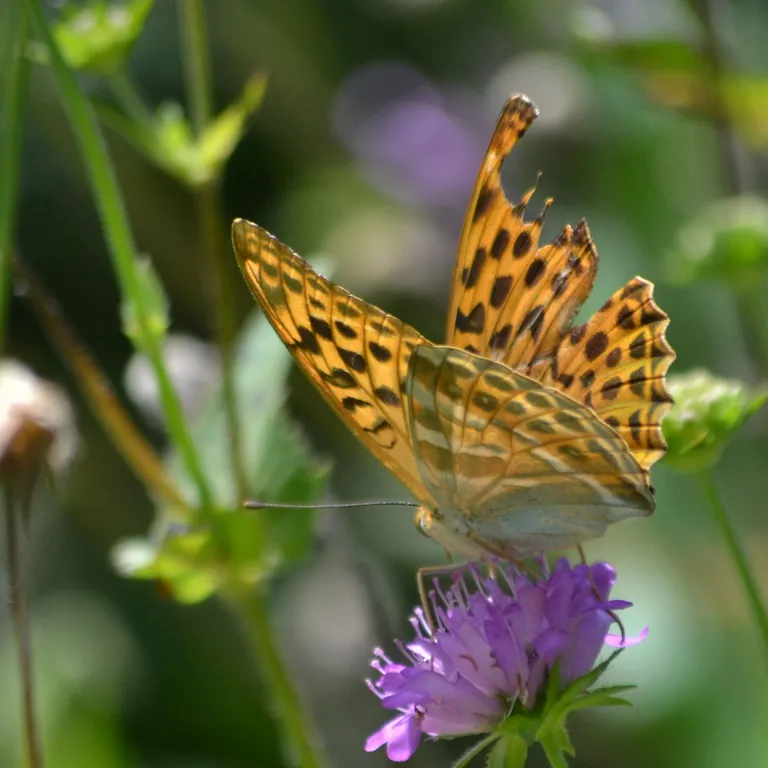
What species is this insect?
Argynnis paphia
